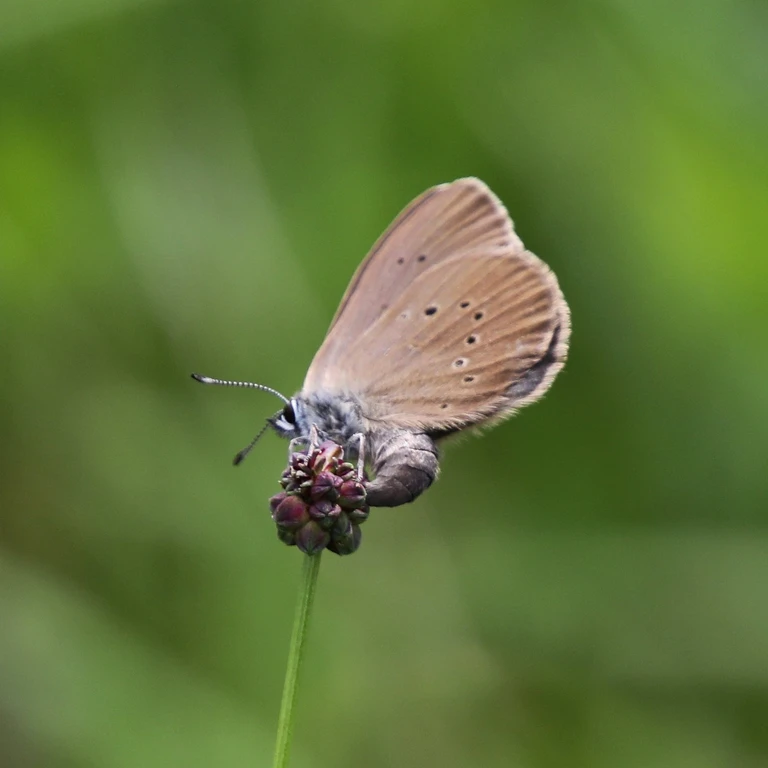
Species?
Phengaris nausithous (also Maculinea nausithous)
